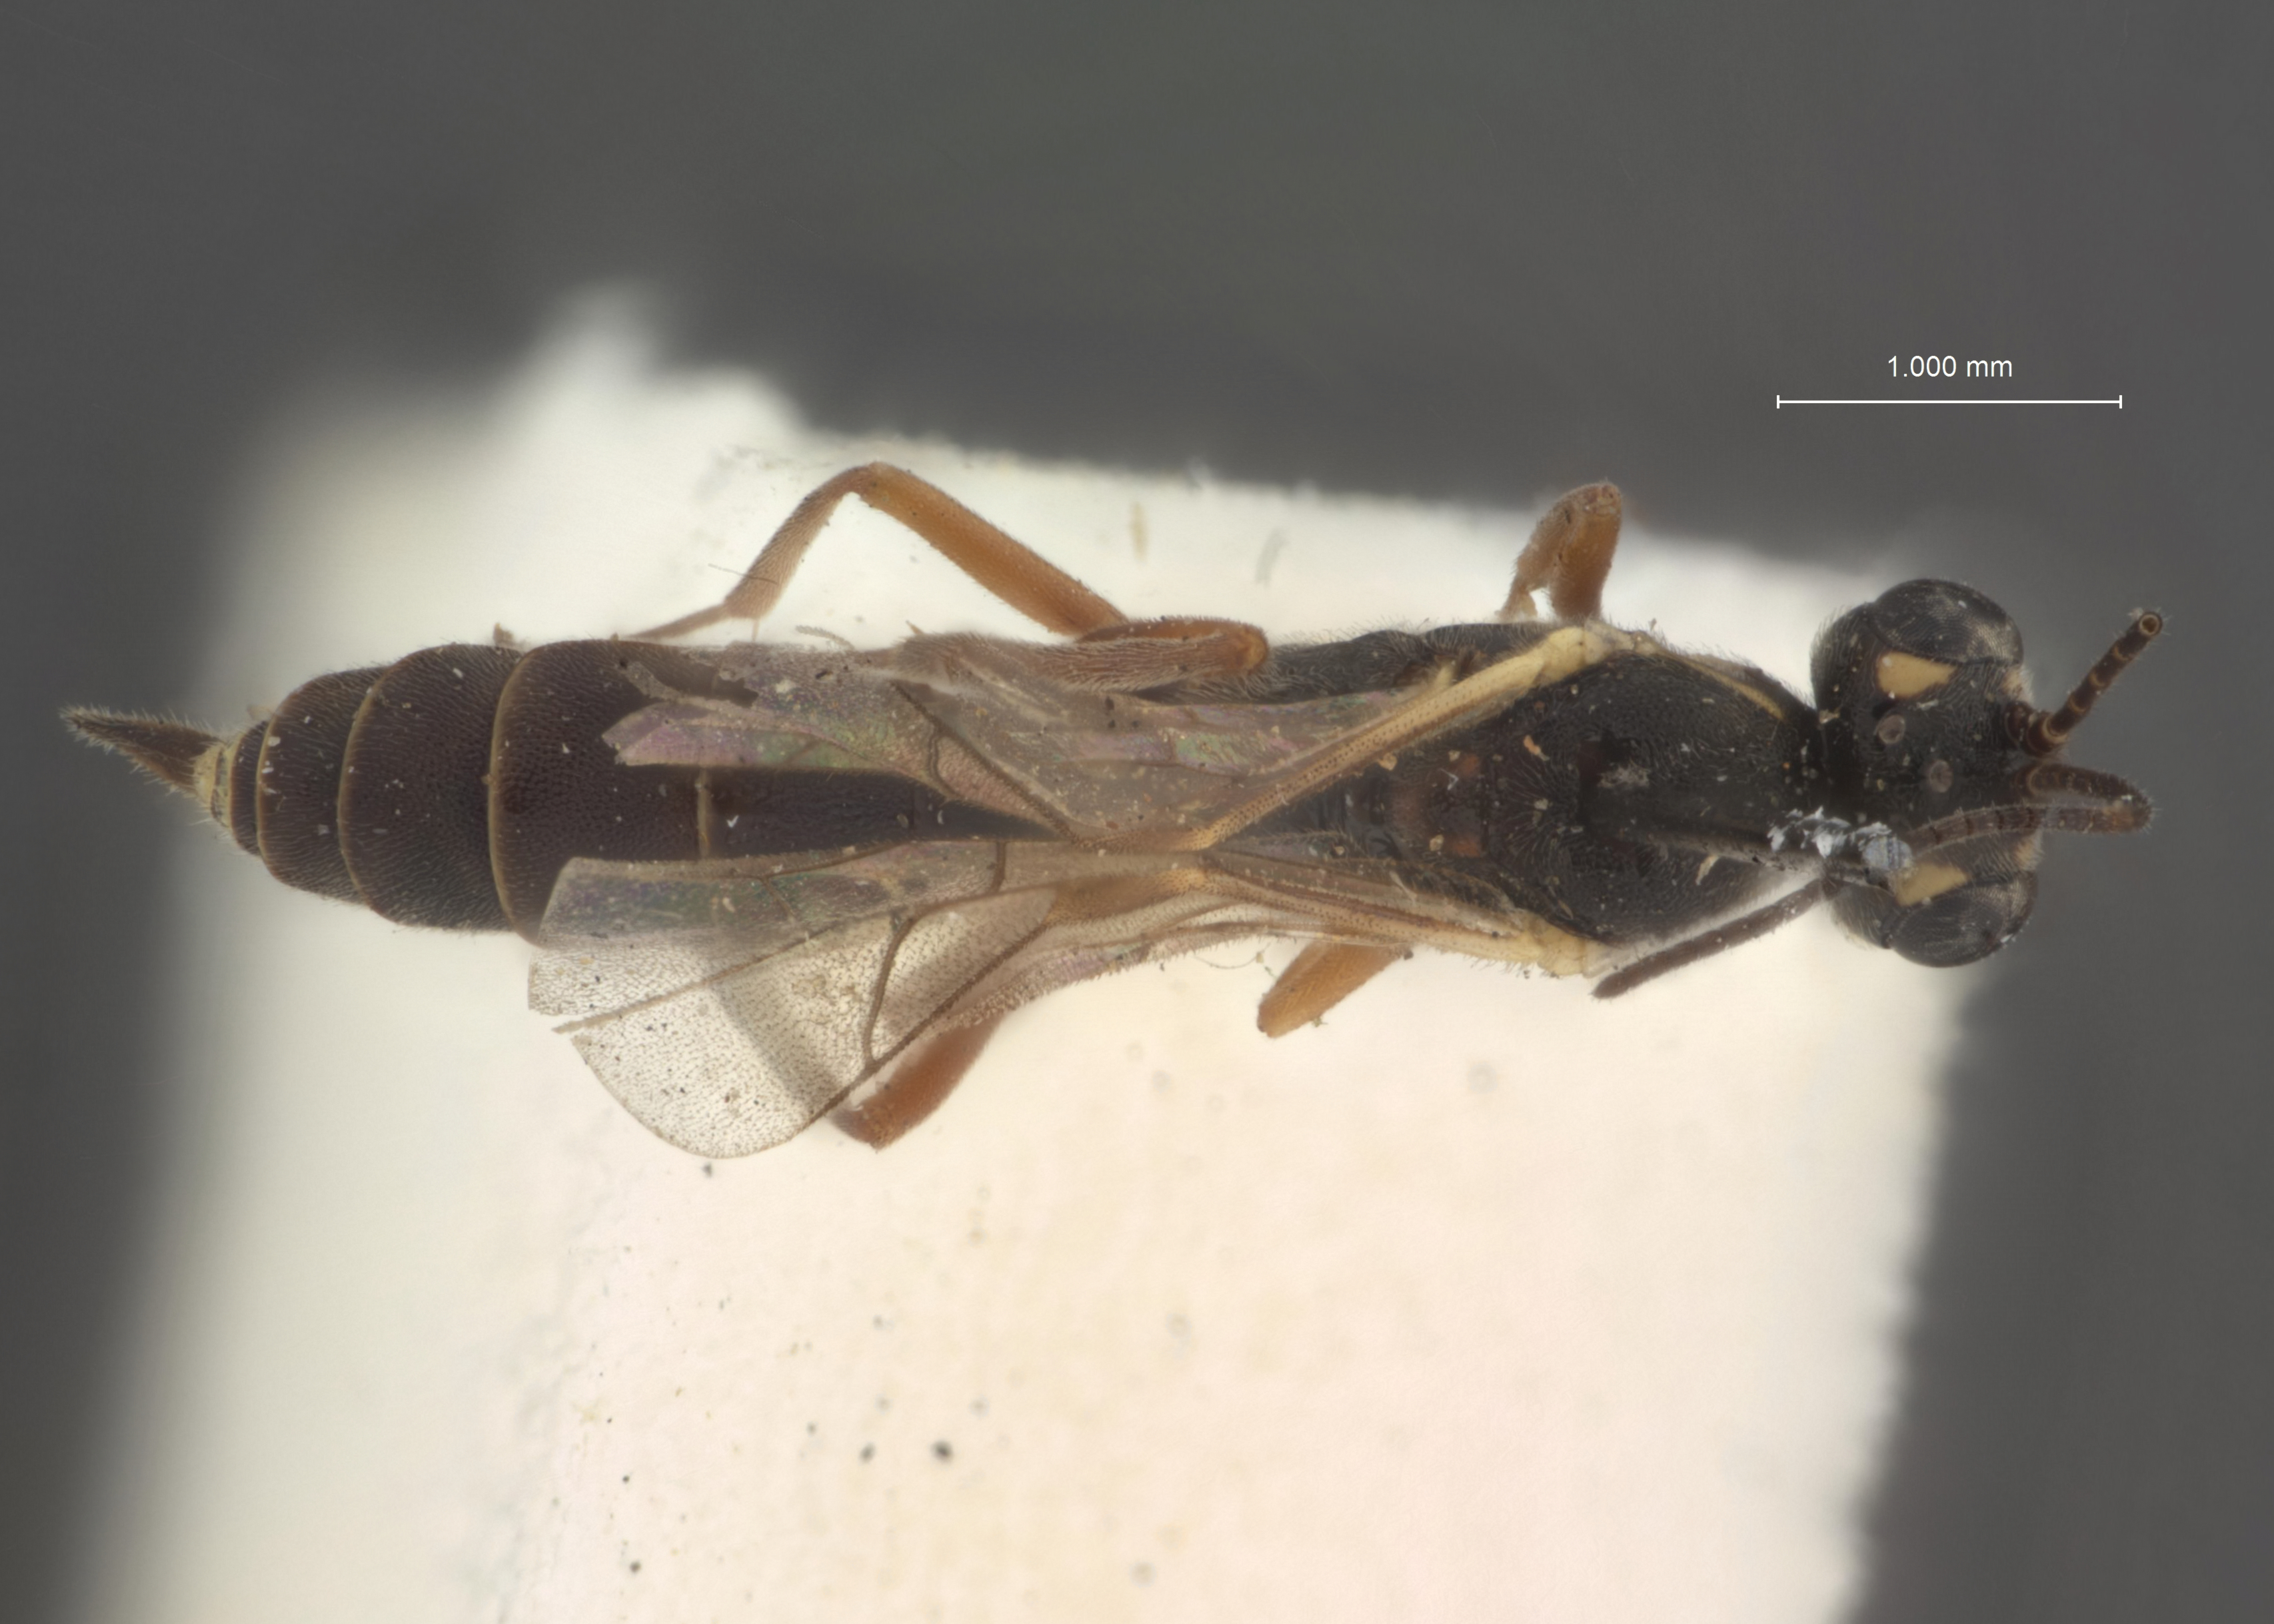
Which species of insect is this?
Neliopisthus niger
